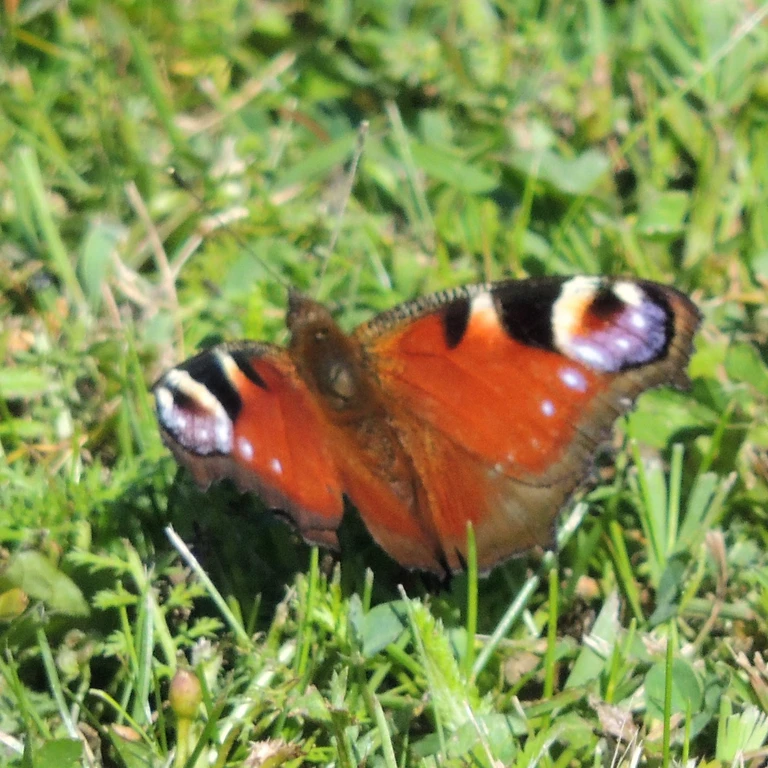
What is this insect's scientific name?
Aglais io
